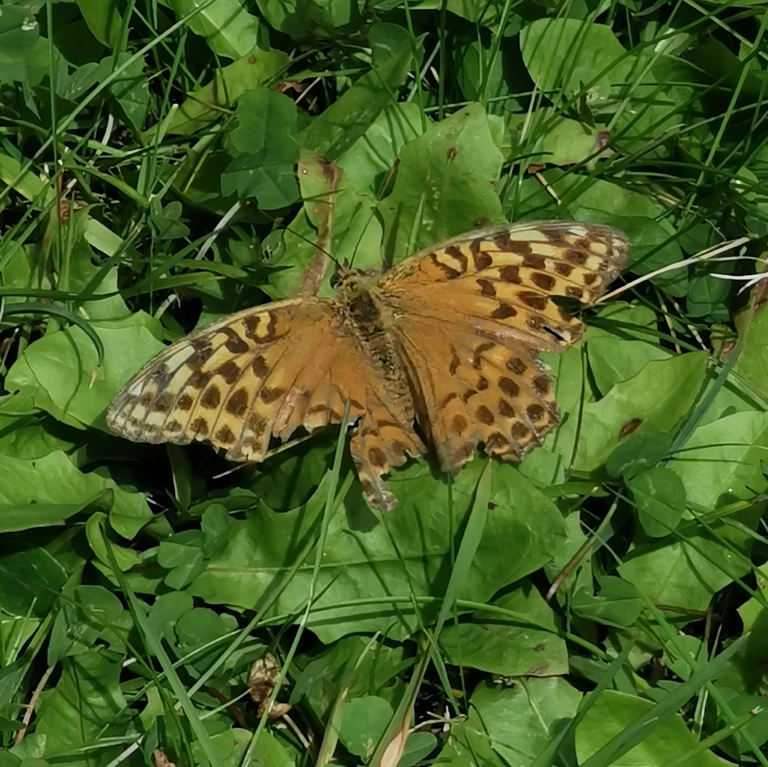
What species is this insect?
Argynnis paphia
